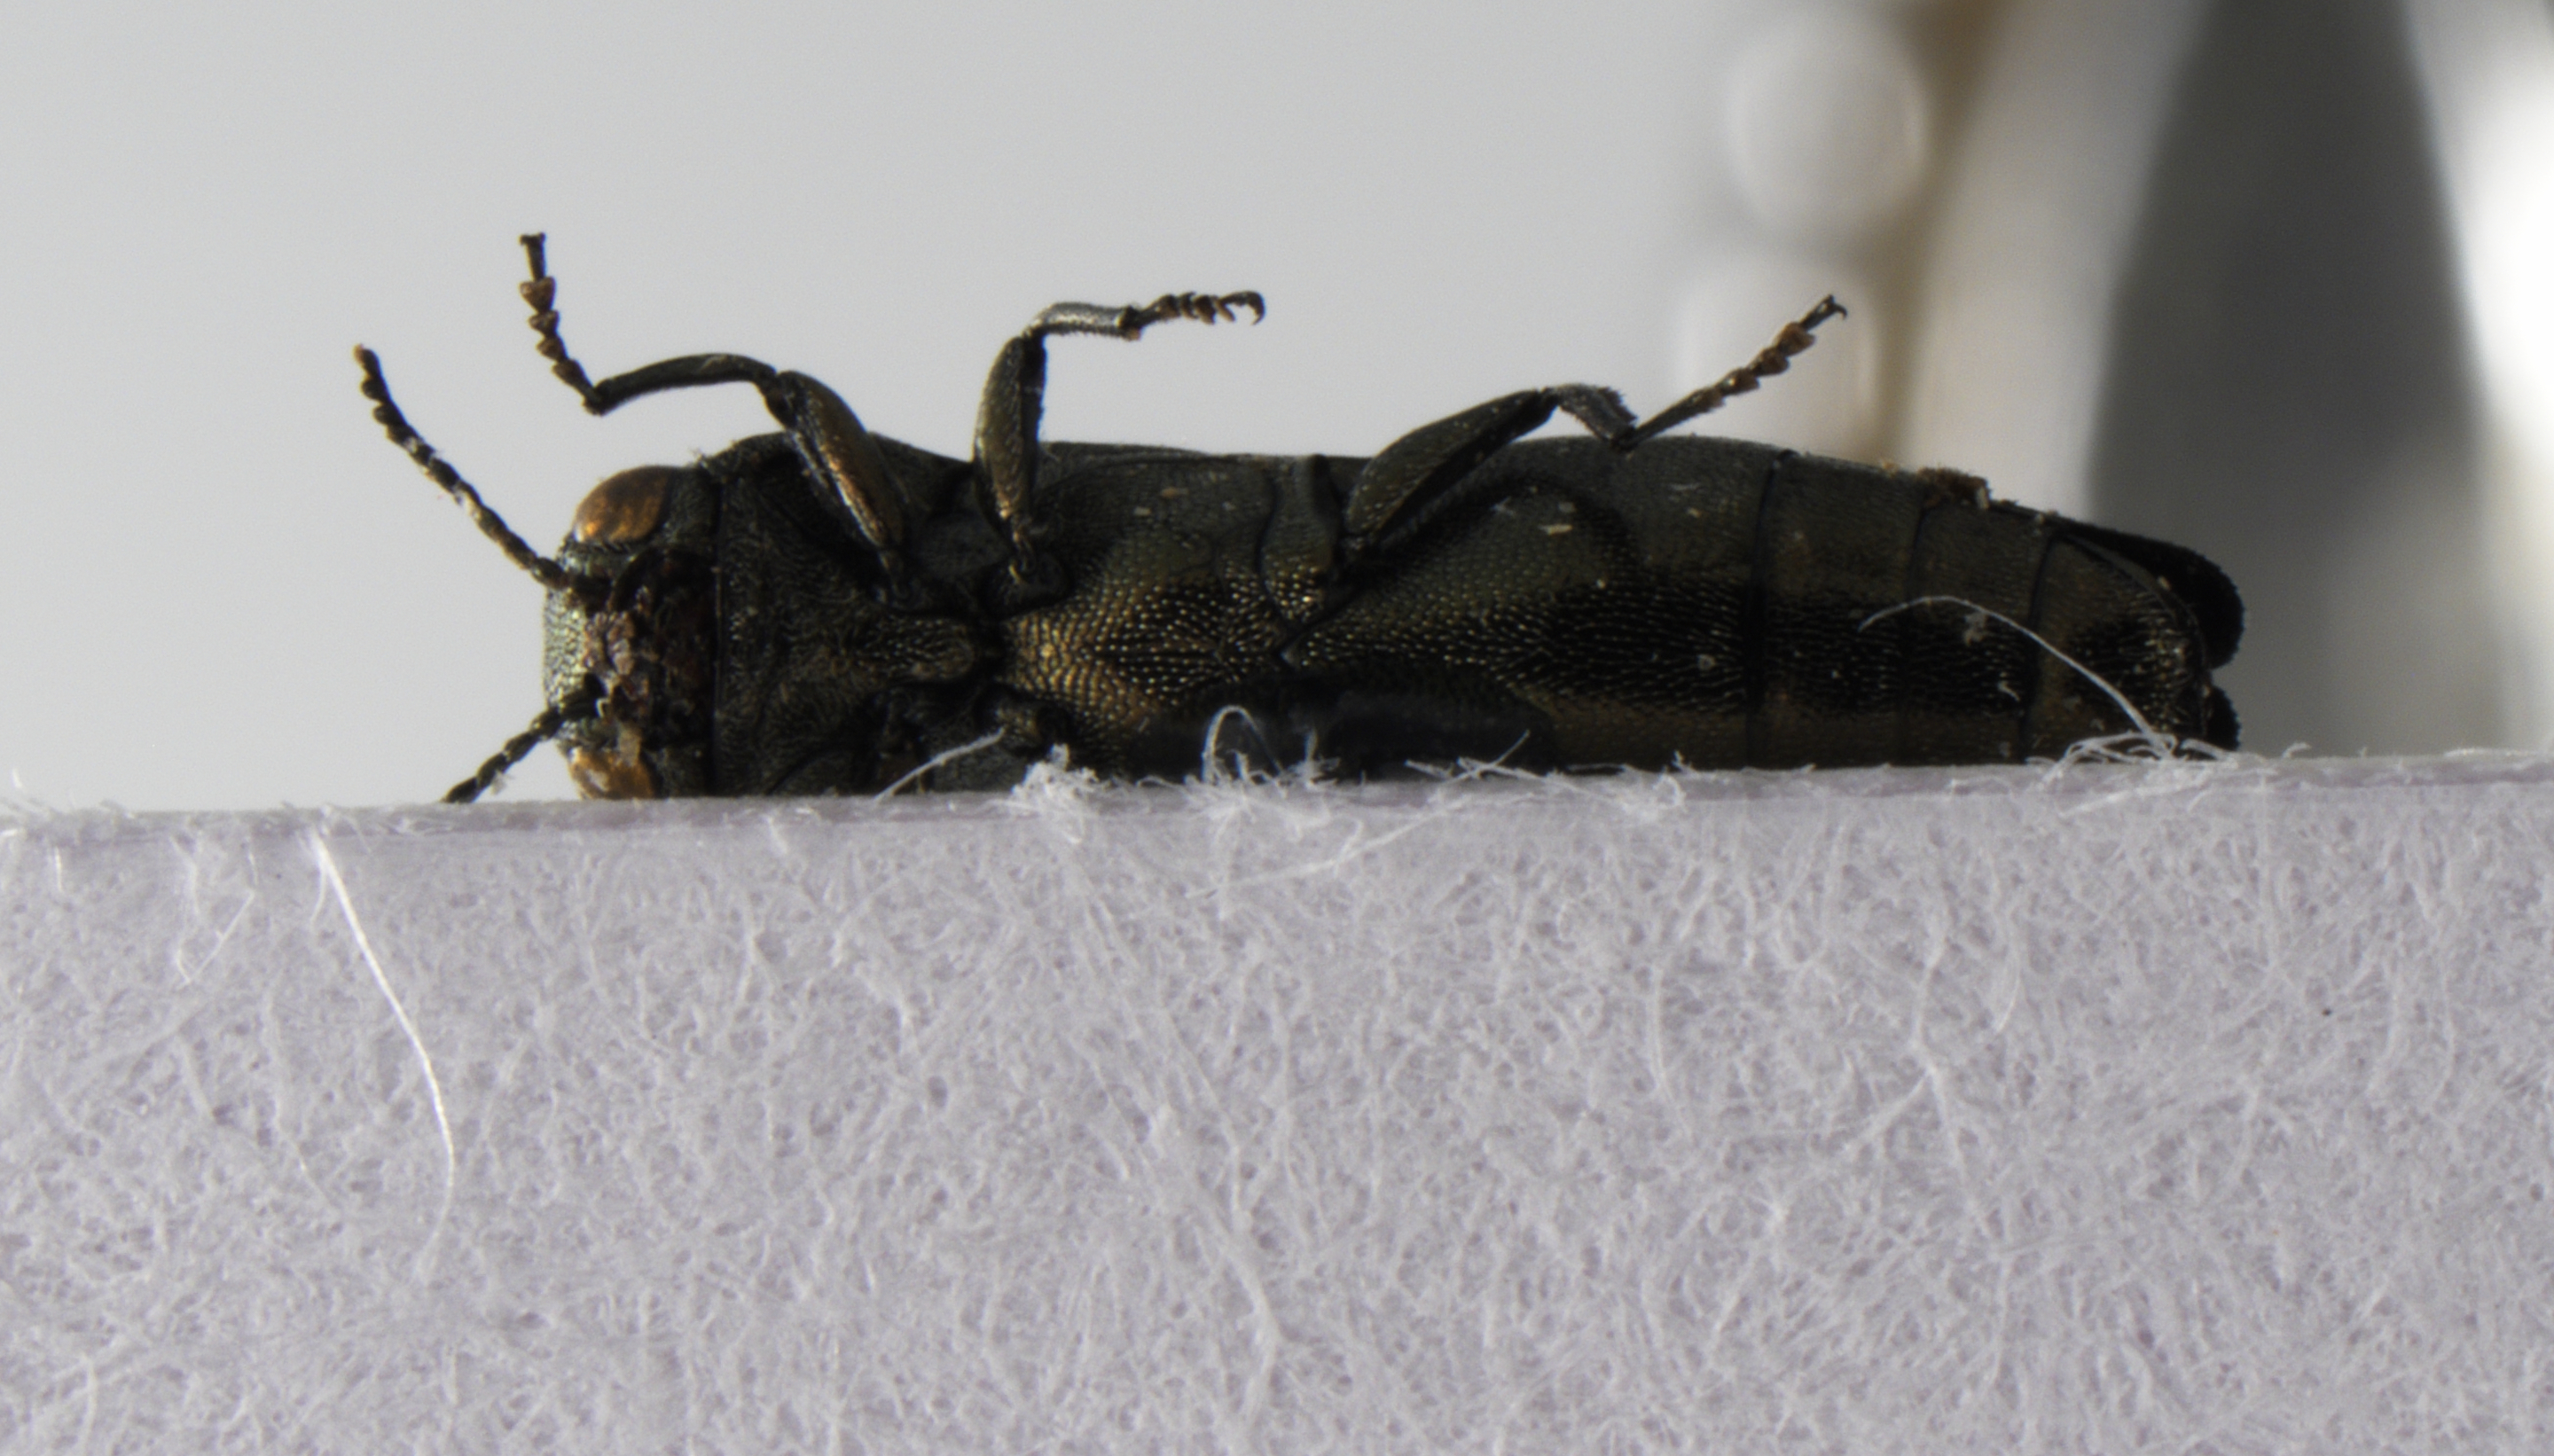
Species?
Agrilus macroderus
